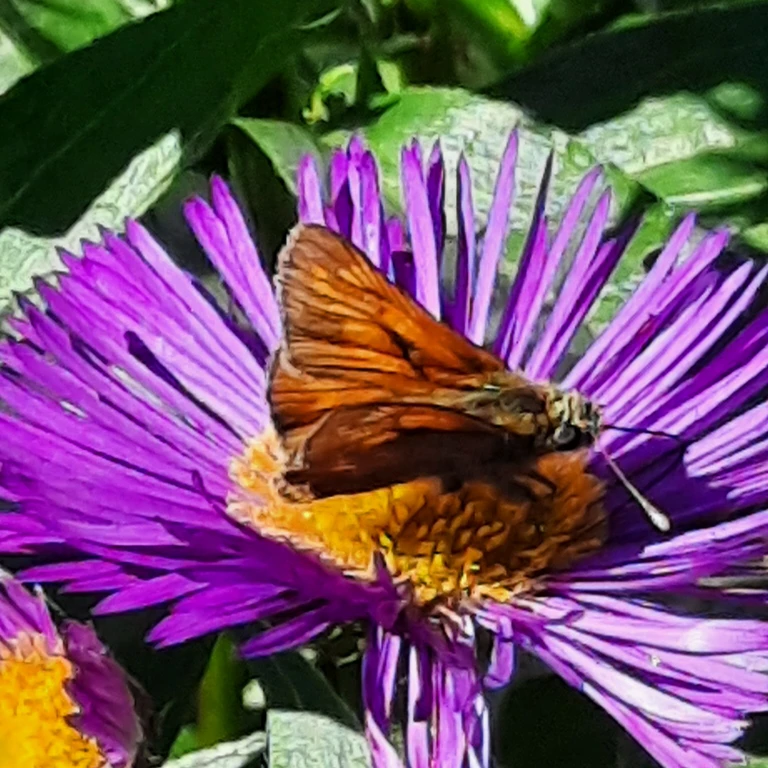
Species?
Ochlodes sylvanus (also Ochlodes venata)
